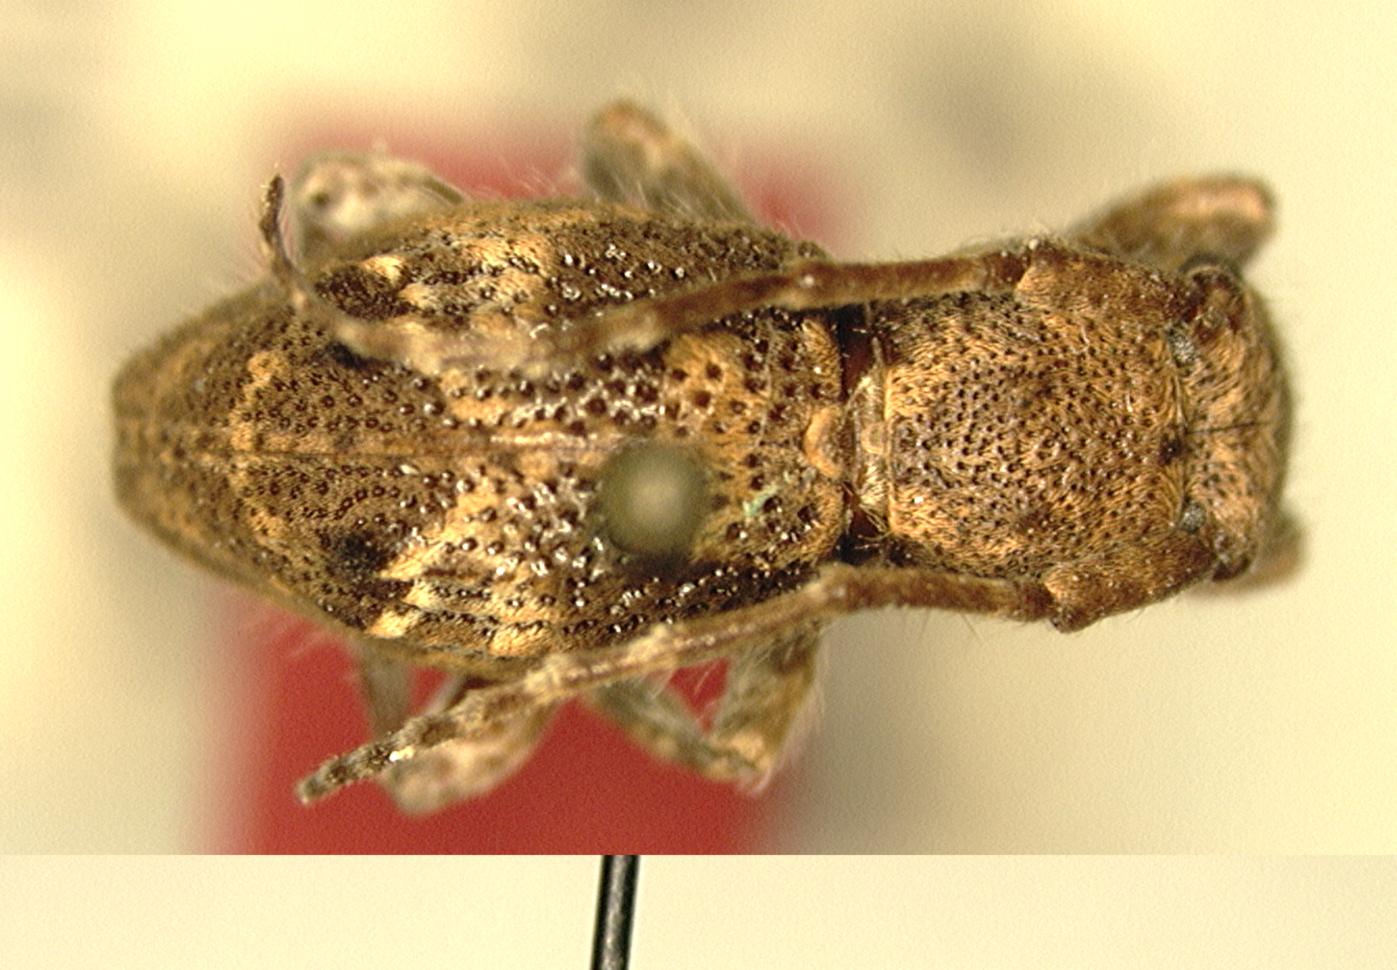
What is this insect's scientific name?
Pterolamia villosa
